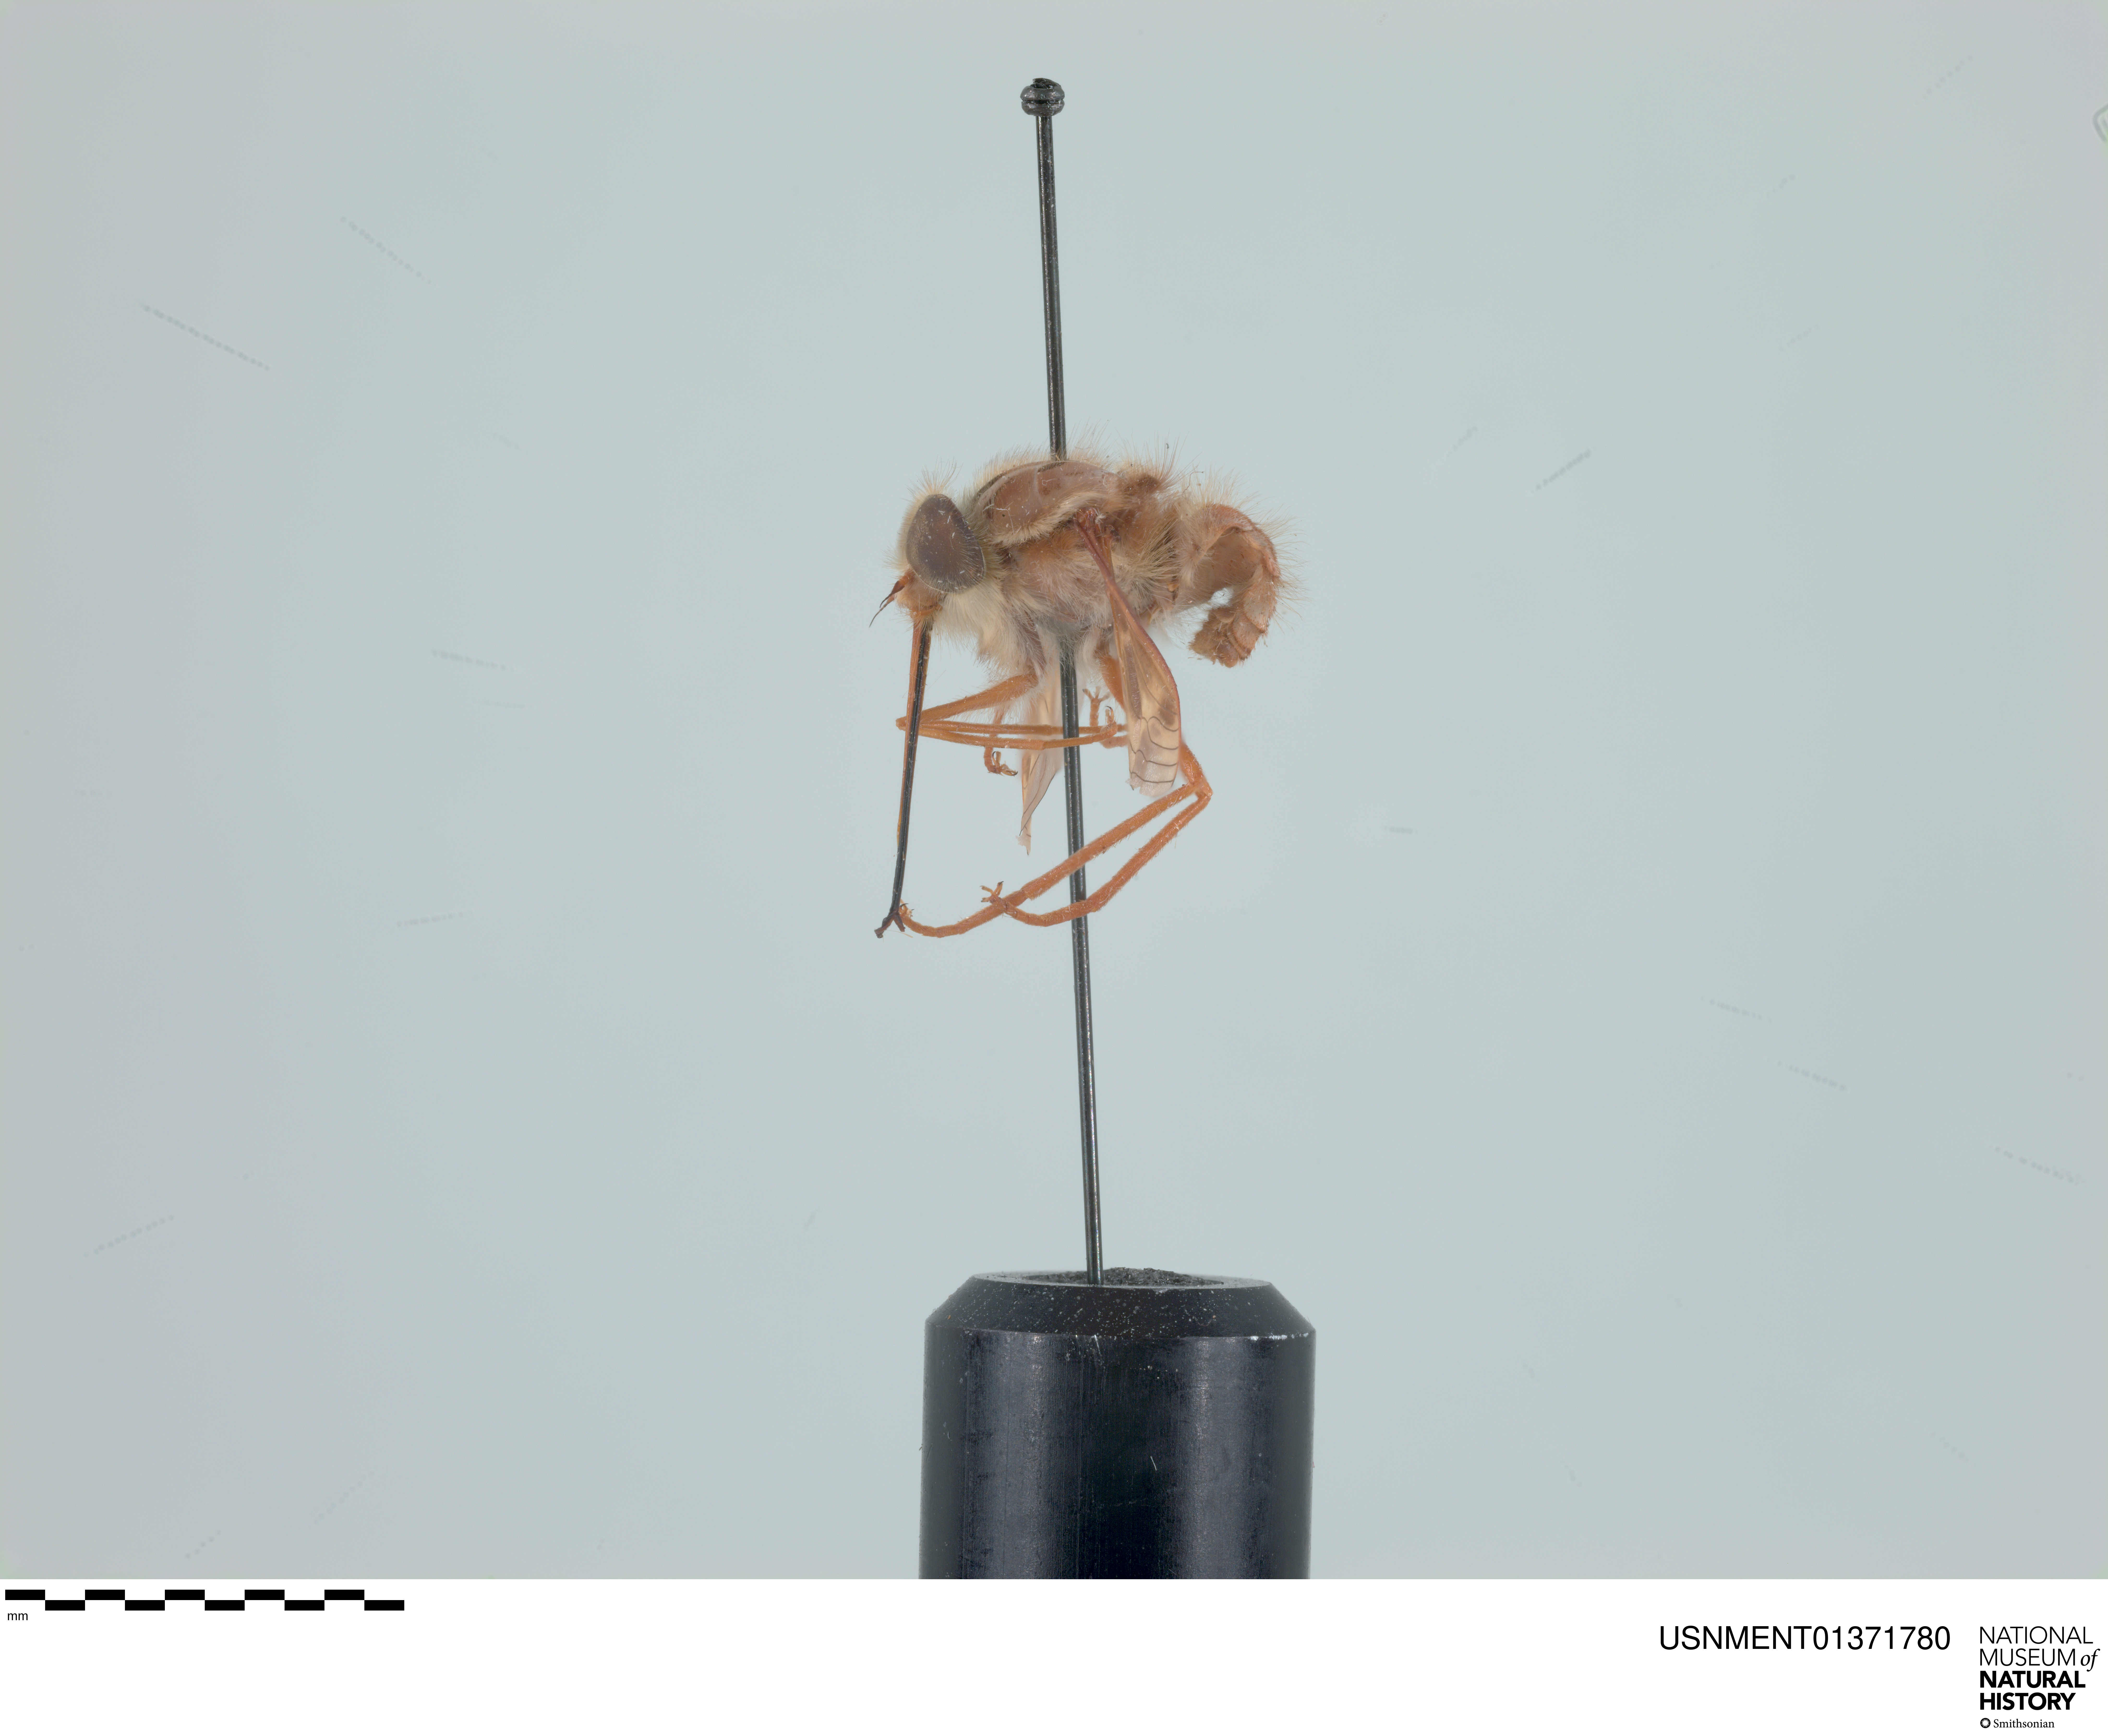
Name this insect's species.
Hirmoneura nubipennis (also Trichophthalma nubipennis)
